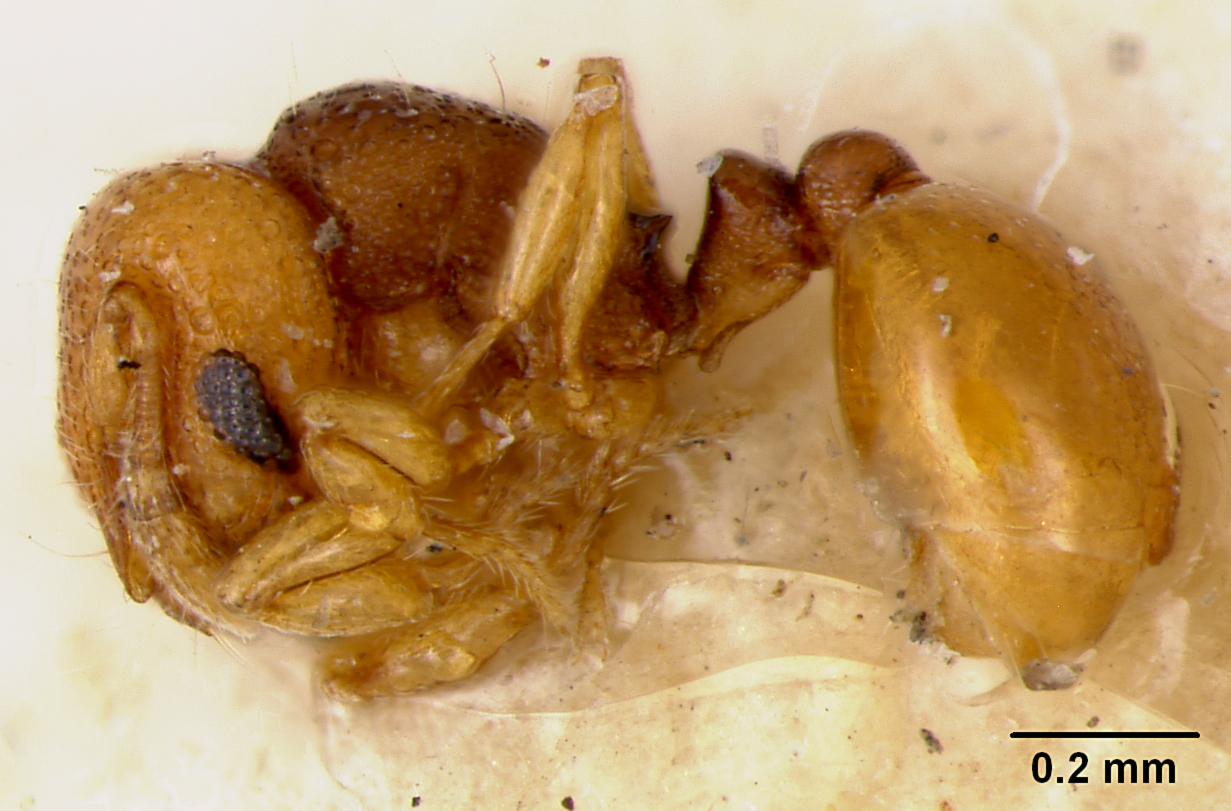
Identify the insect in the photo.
Mayriella overbecki
